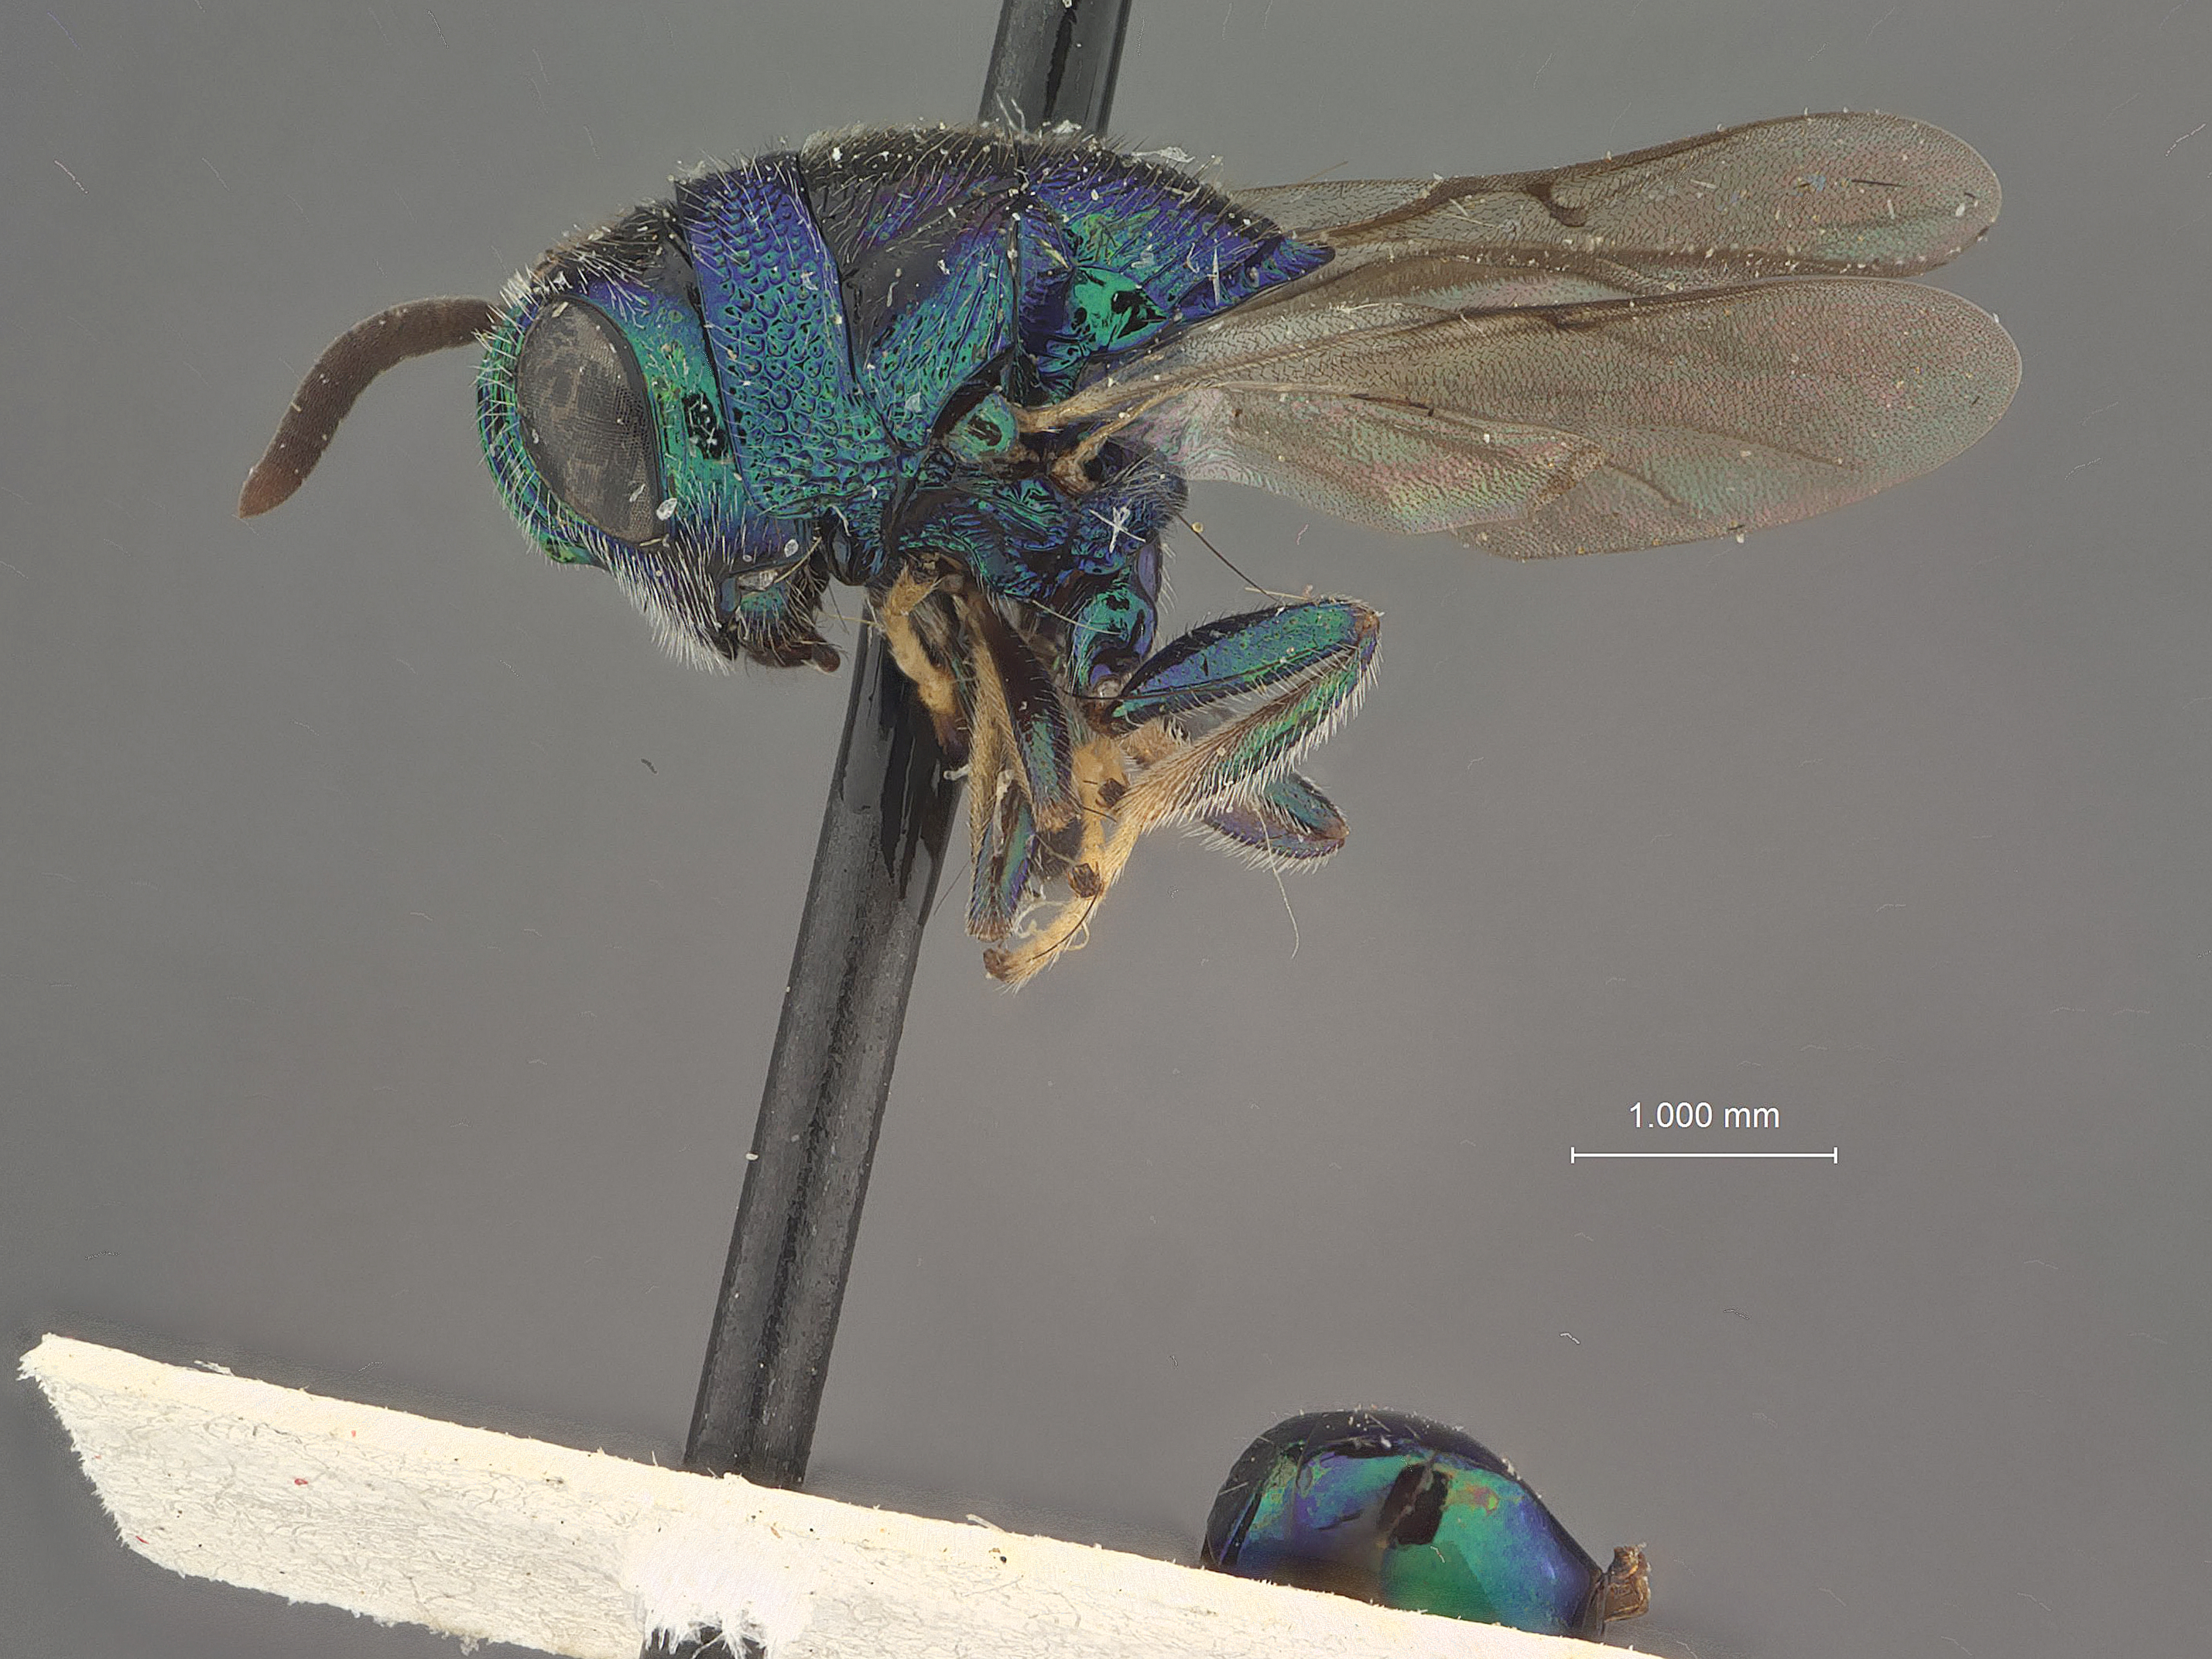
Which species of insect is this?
Euperilampus luteicrus
